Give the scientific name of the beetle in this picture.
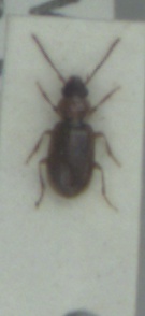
Acupalpus dubius
